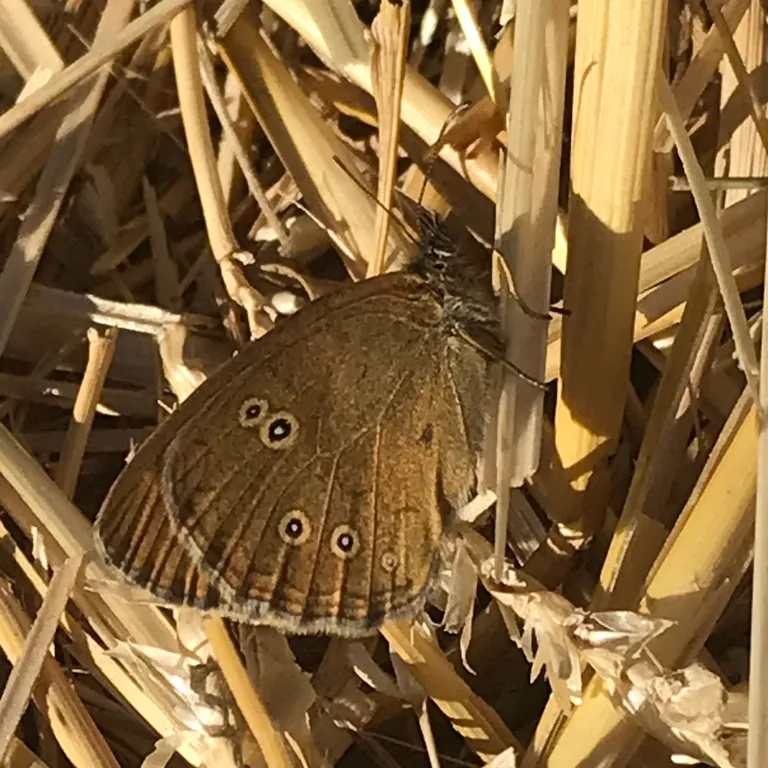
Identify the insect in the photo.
Aphantopus hyperantus
